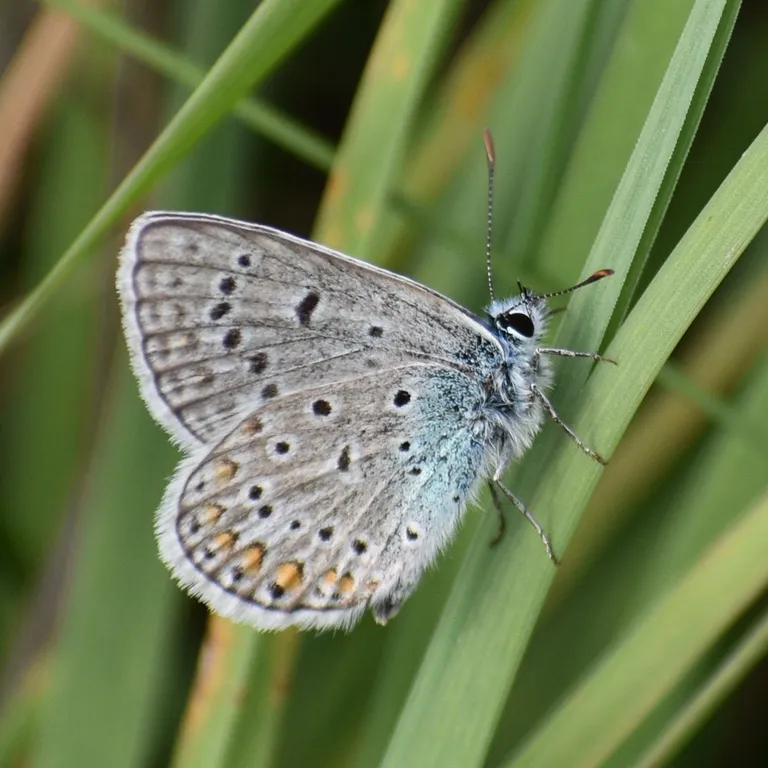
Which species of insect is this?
Polyommatus icarus
